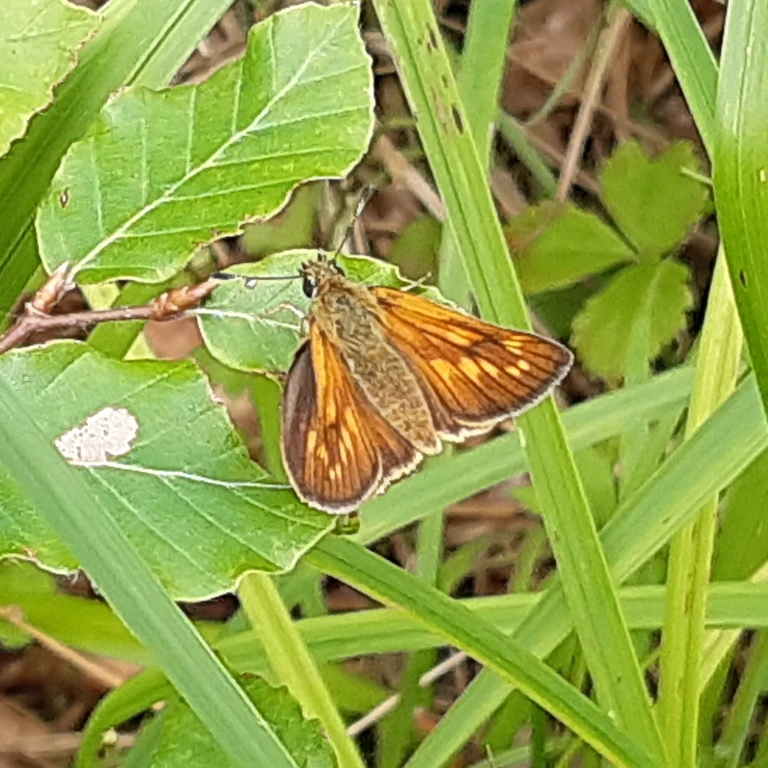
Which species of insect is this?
Ochlodes sylvanus (also Ochlodes venata)
